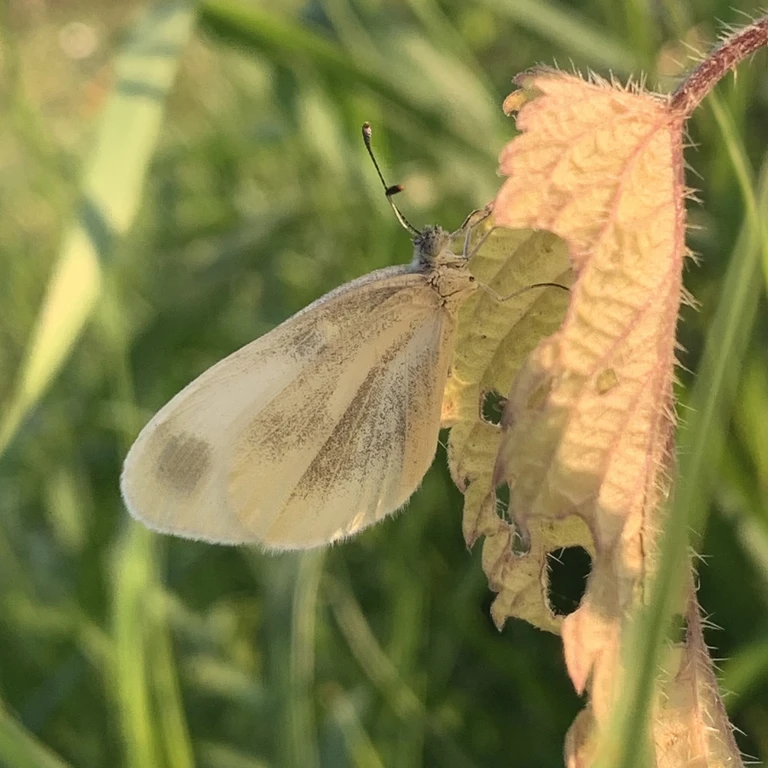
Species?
Leptidea sinapis/juvernica
